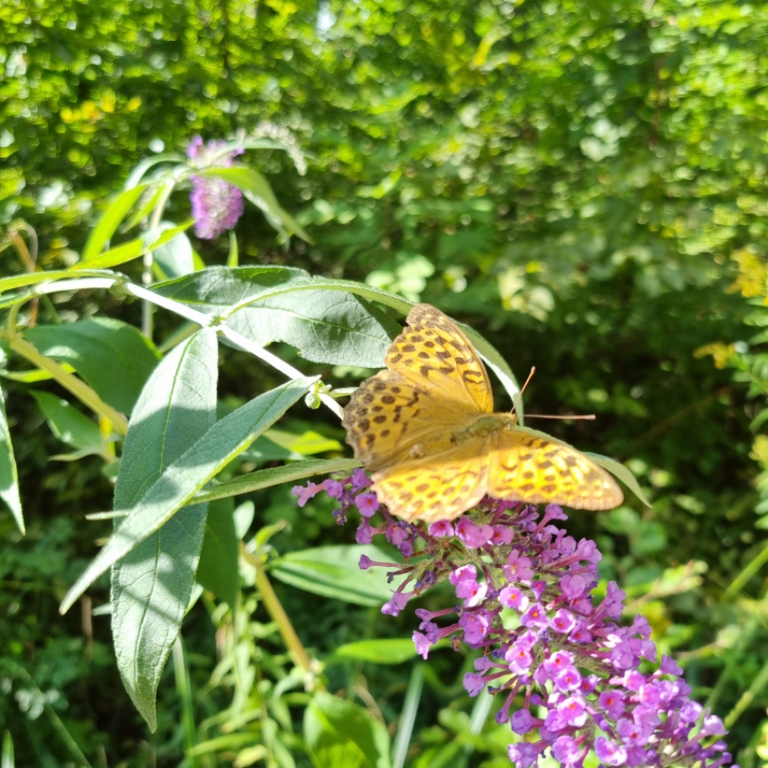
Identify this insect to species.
Argynnis paphia
